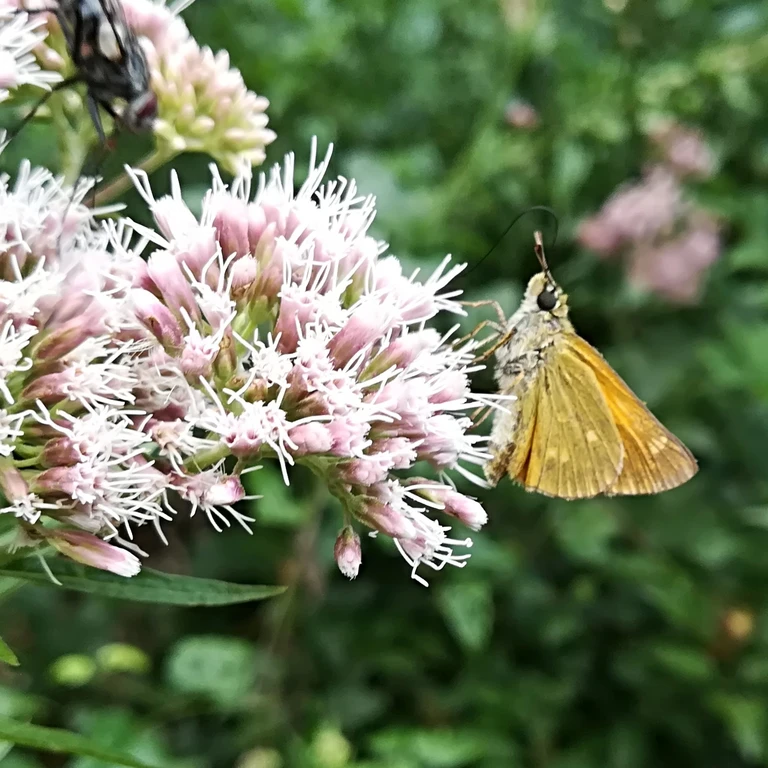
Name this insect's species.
Ochlodes sylvanus (also Ochlodes venata)
